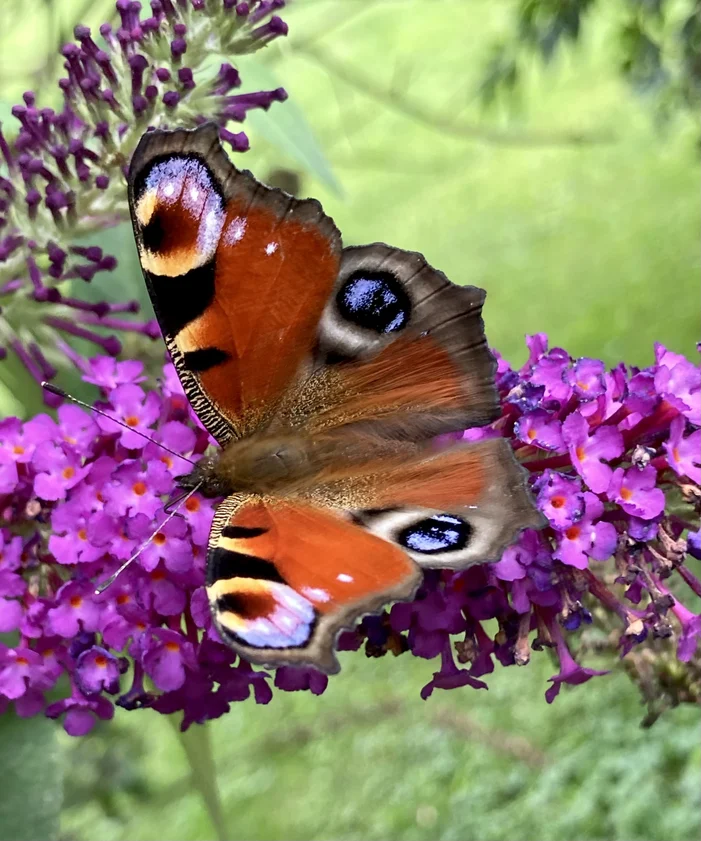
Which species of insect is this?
Aglais io
